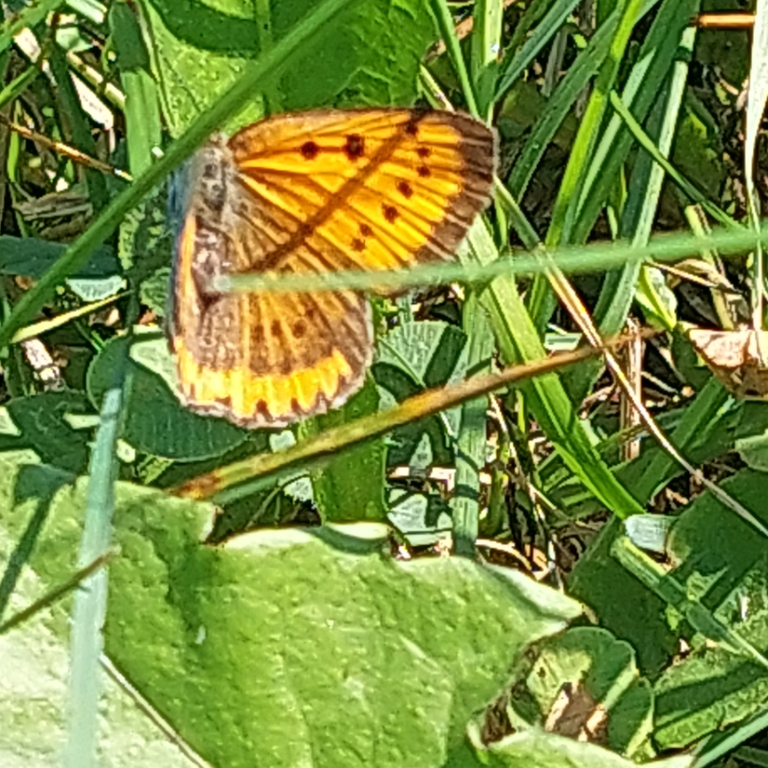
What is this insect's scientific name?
Lycaena dispar
